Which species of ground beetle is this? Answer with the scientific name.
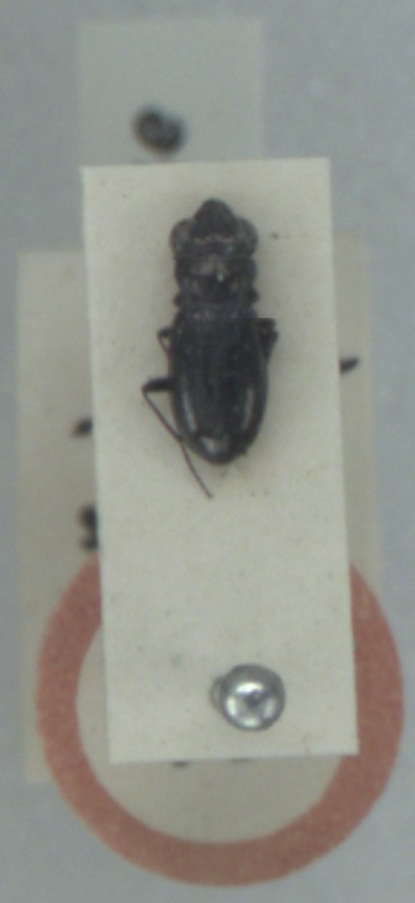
Notiophilus palustris
